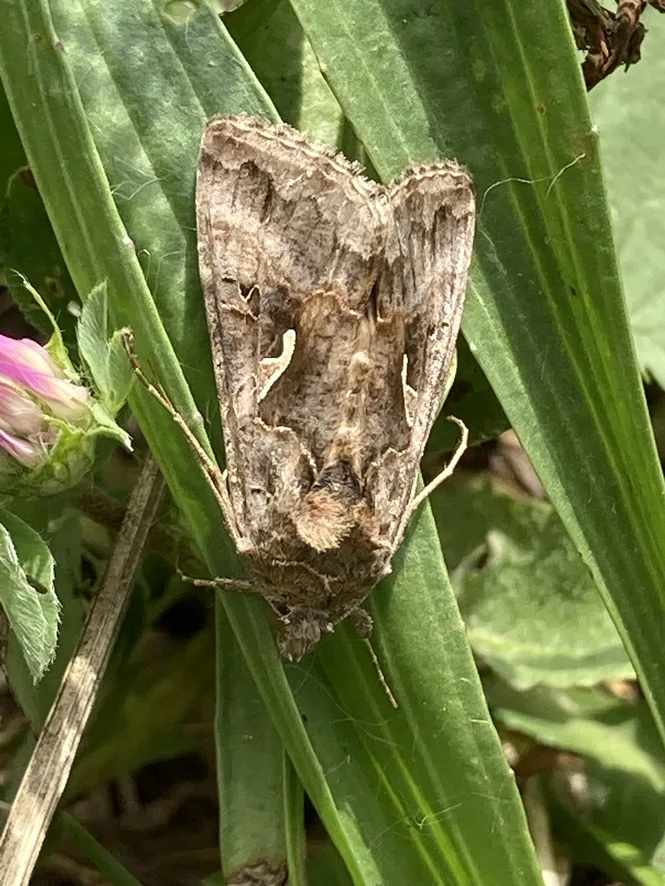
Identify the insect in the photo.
Autographa gamma
